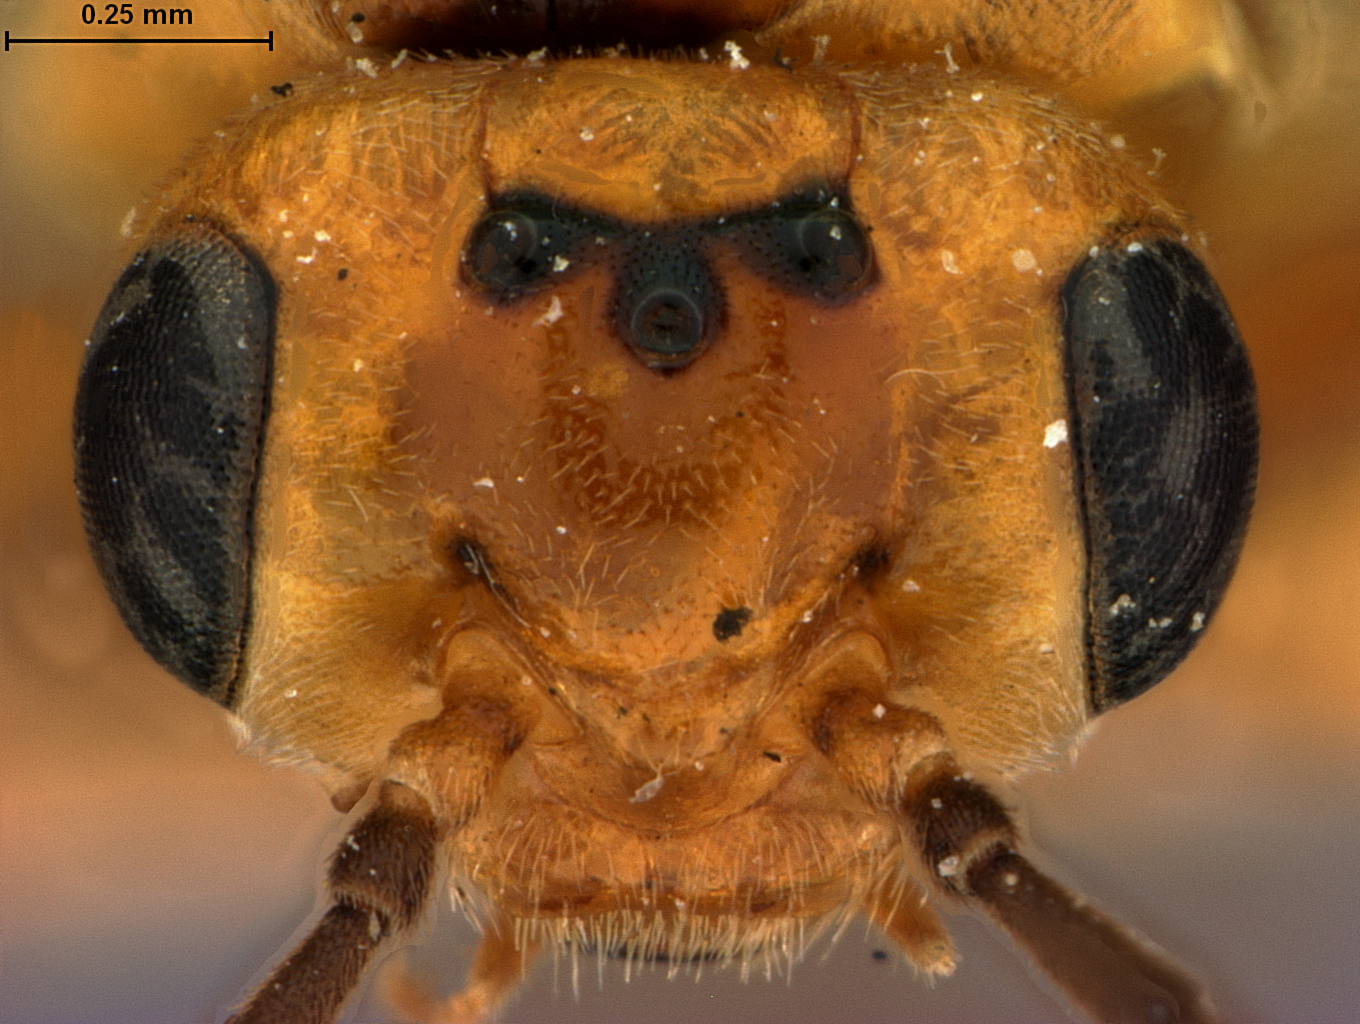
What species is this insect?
Hoplocampa marlatti
